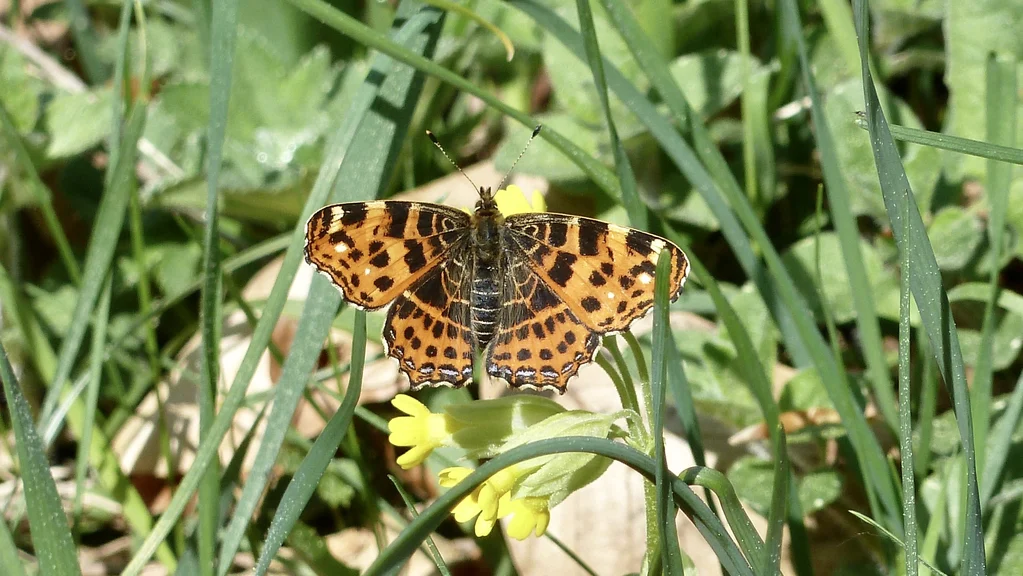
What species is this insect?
Araschnia levana
